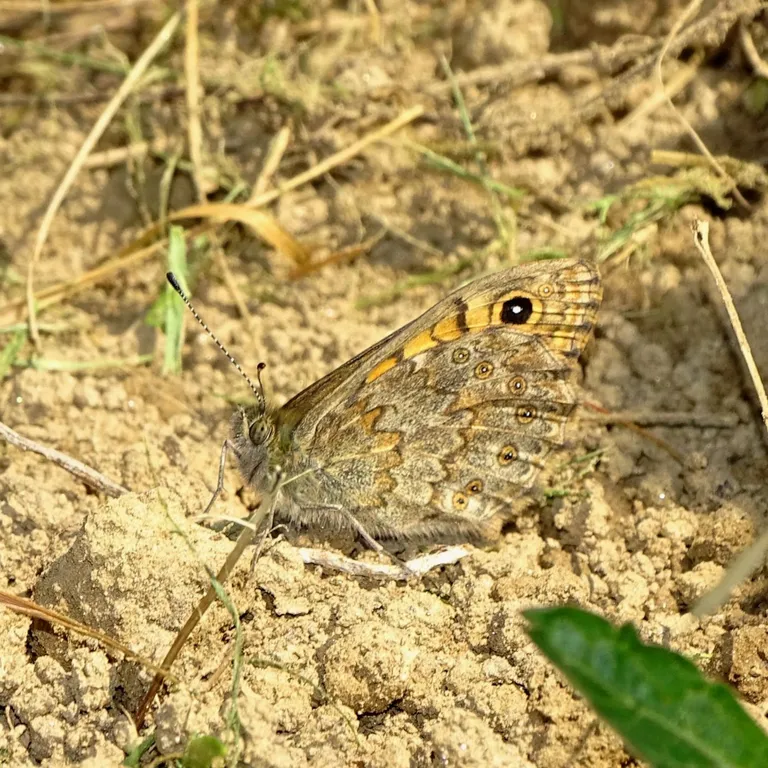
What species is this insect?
Lasiommata megera (also Pararge megera)
